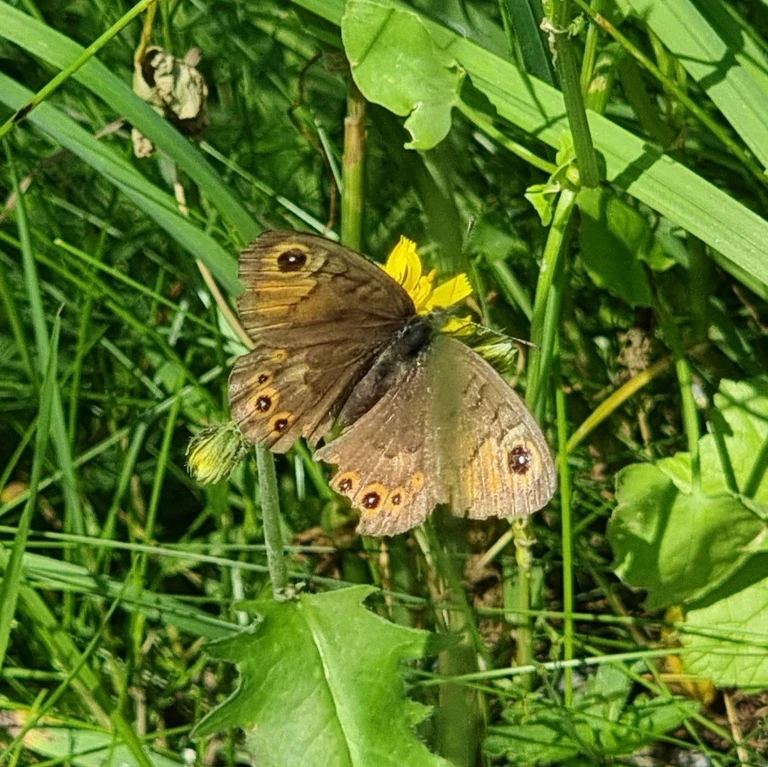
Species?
Lasiommata petropolitana (also Pararge petropolitana)
